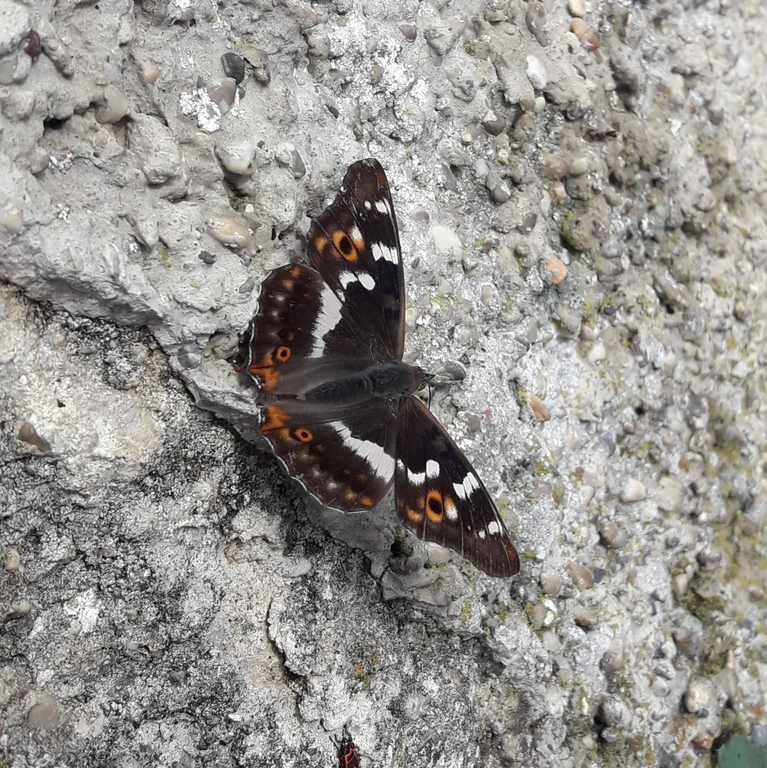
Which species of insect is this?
Apatura ilia
